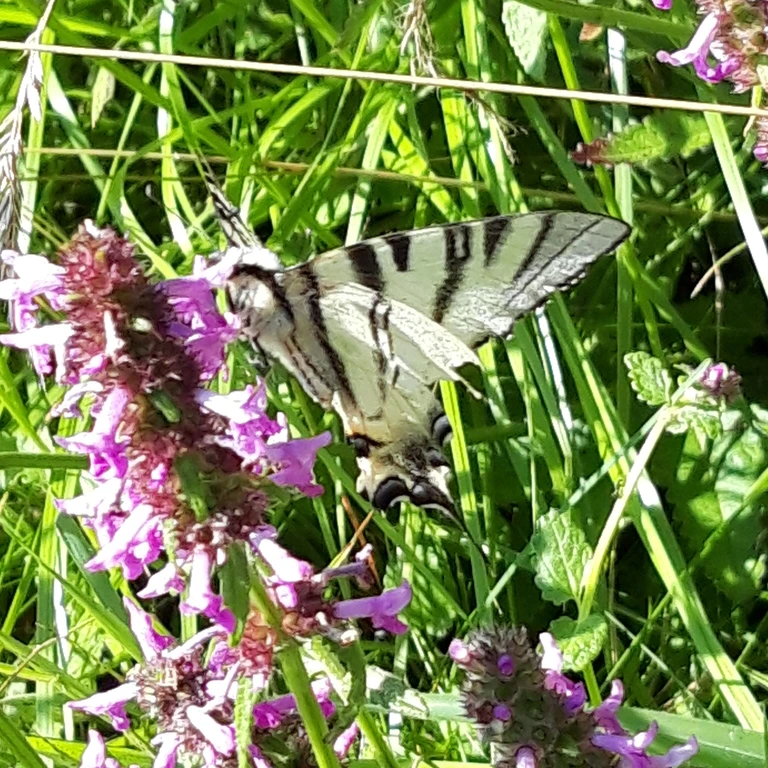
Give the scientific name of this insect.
Iphiclides podalirius
